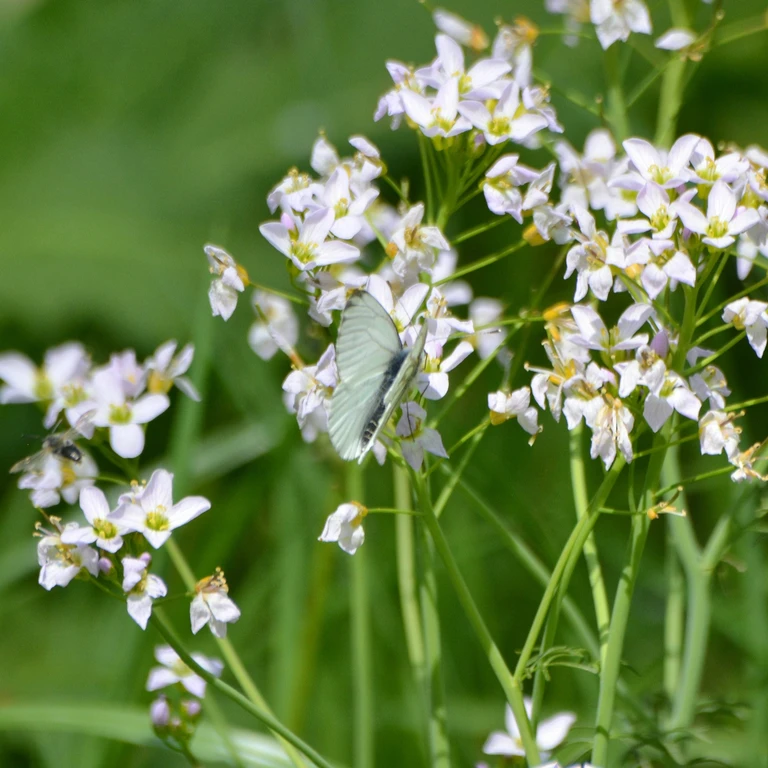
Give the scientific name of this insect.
Pieris napi
